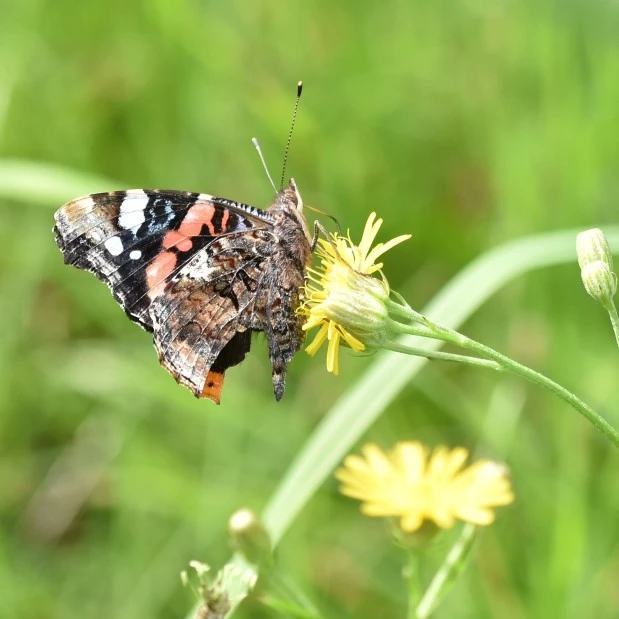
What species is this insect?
Vanessa atalanta
